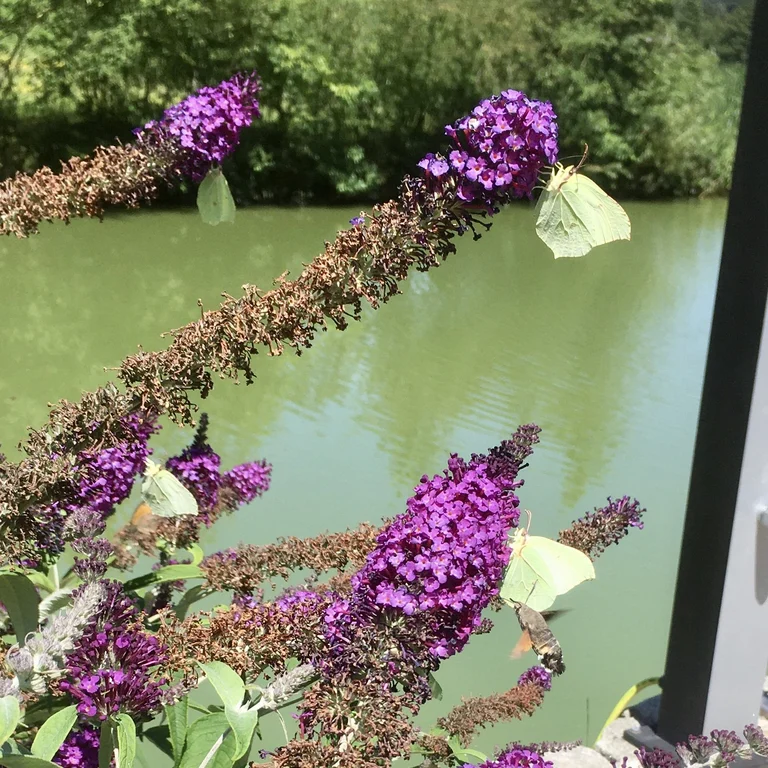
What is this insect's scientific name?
Gonepteryx rhamni
